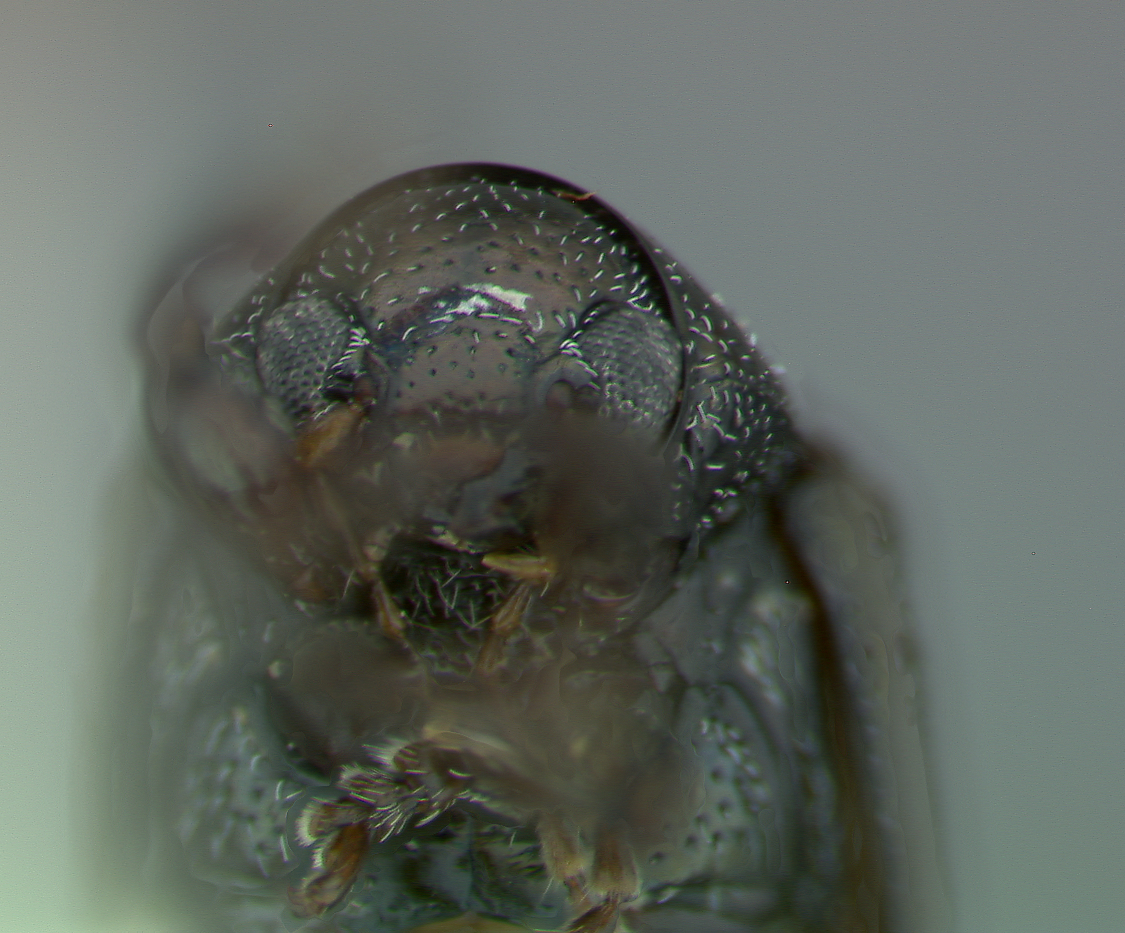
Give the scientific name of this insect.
Chalcosicya crotonis
